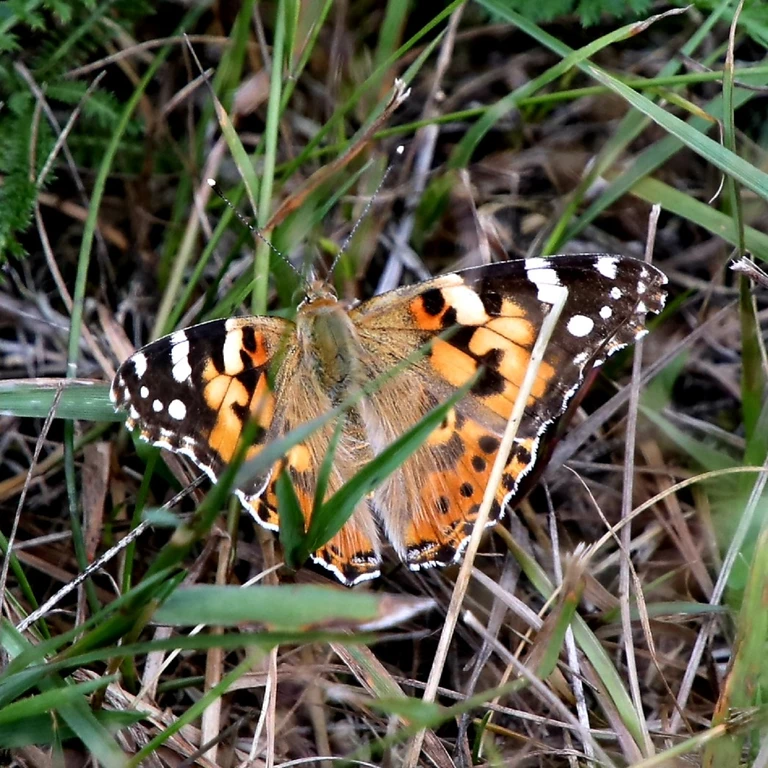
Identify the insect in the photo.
Vanessa cardui
